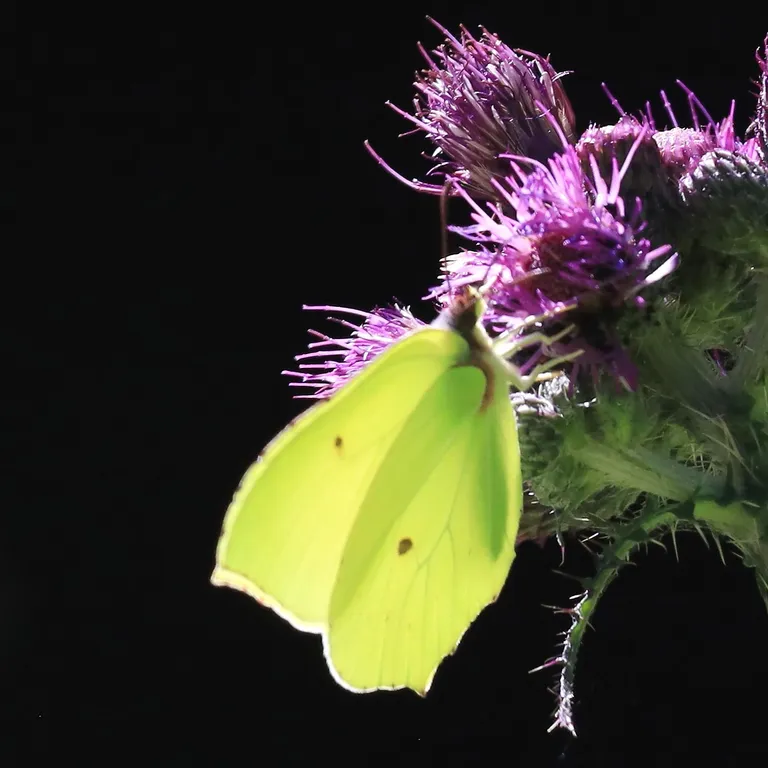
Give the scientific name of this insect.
Gonepteryx rhamni
